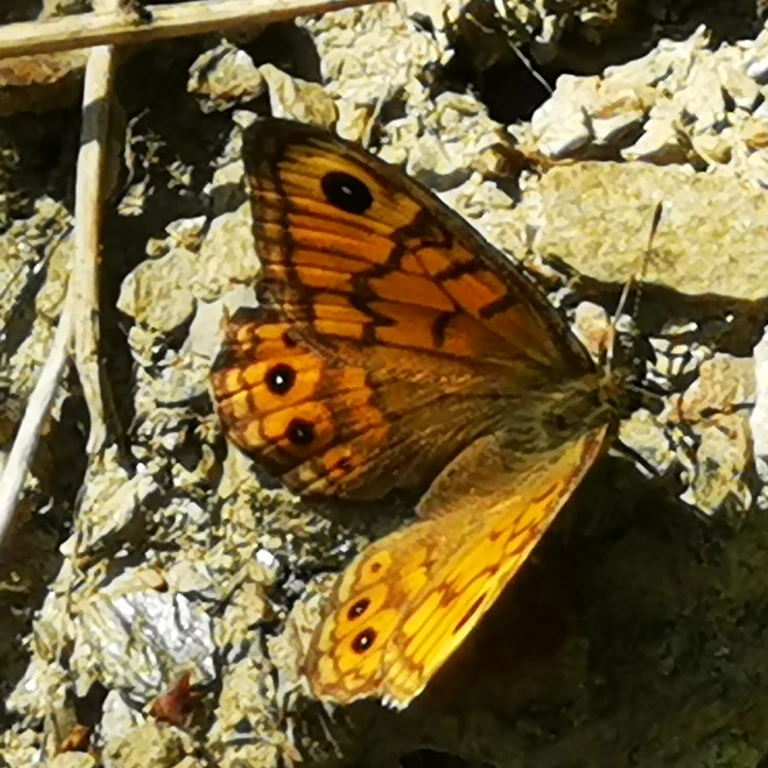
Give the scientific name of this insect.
Lasiommata megera (also Pararge megera)
